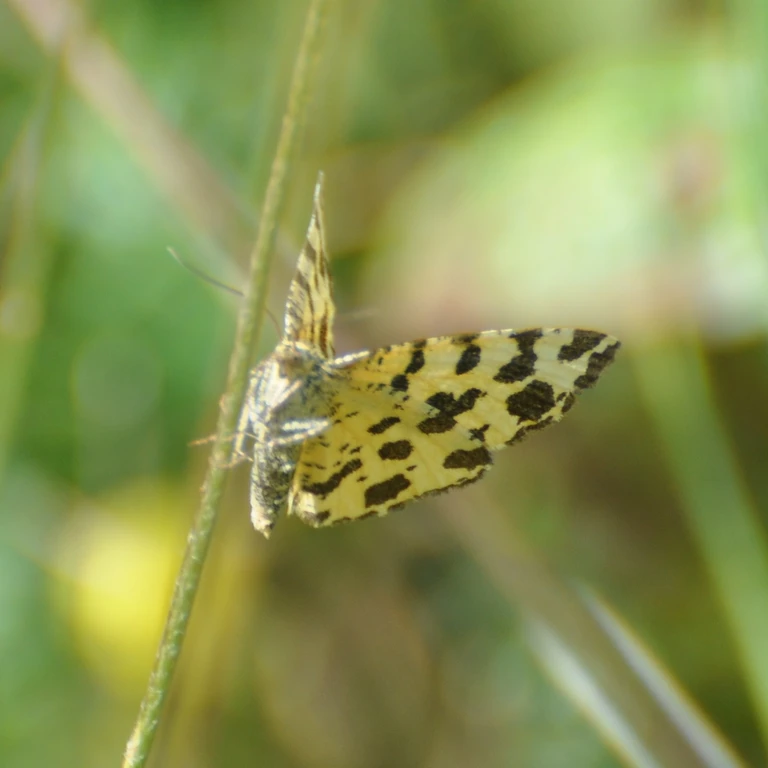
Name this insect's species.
Pseudopanthera macularia
